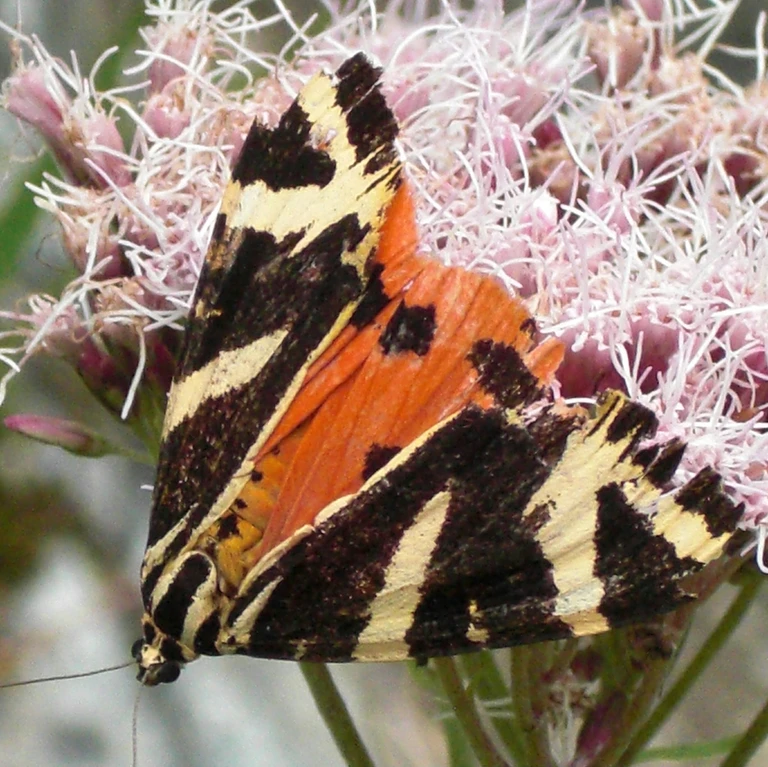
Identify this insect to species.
Euplagia quadripunctaria
